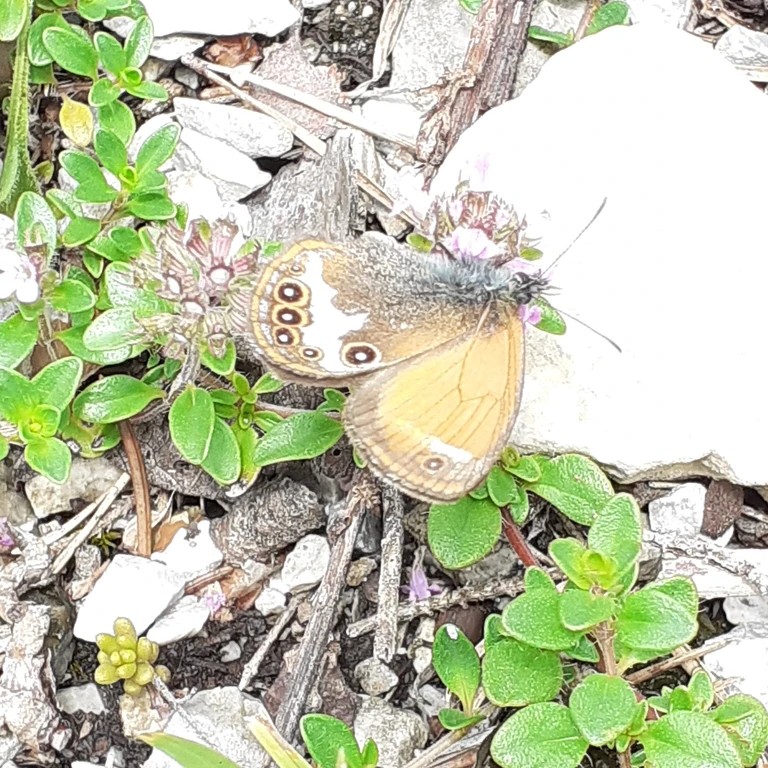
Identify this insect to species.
Coenonympha arcania
